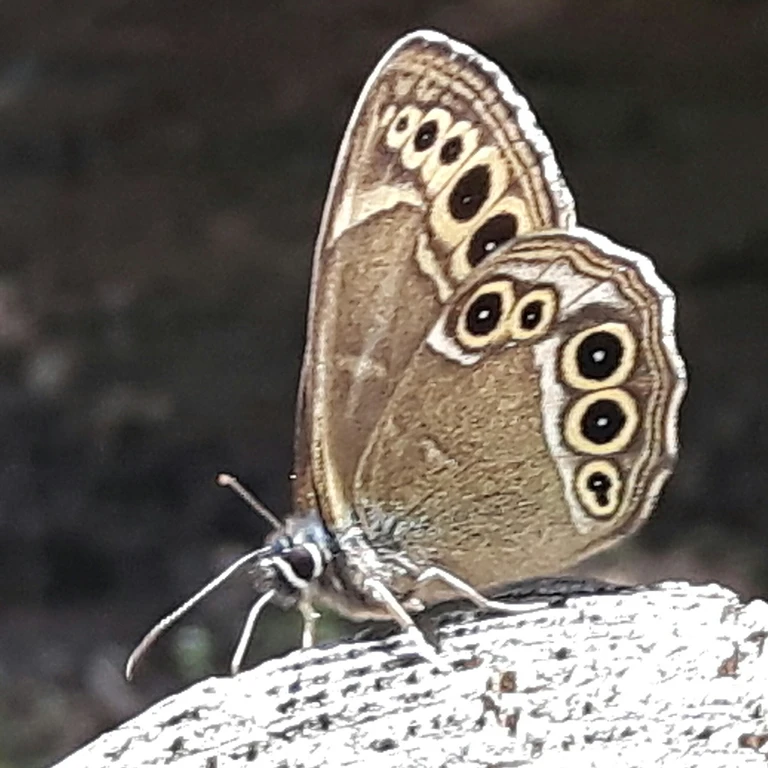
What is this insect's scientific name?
Lopinga achine (also Pararge achine)
